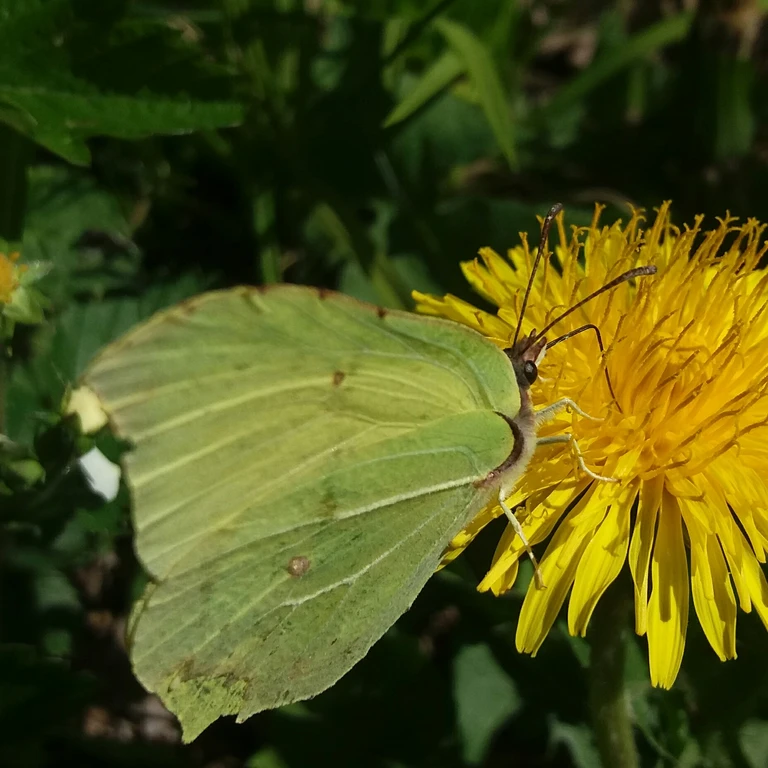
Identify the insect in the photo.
Gonepteryx rhamni
